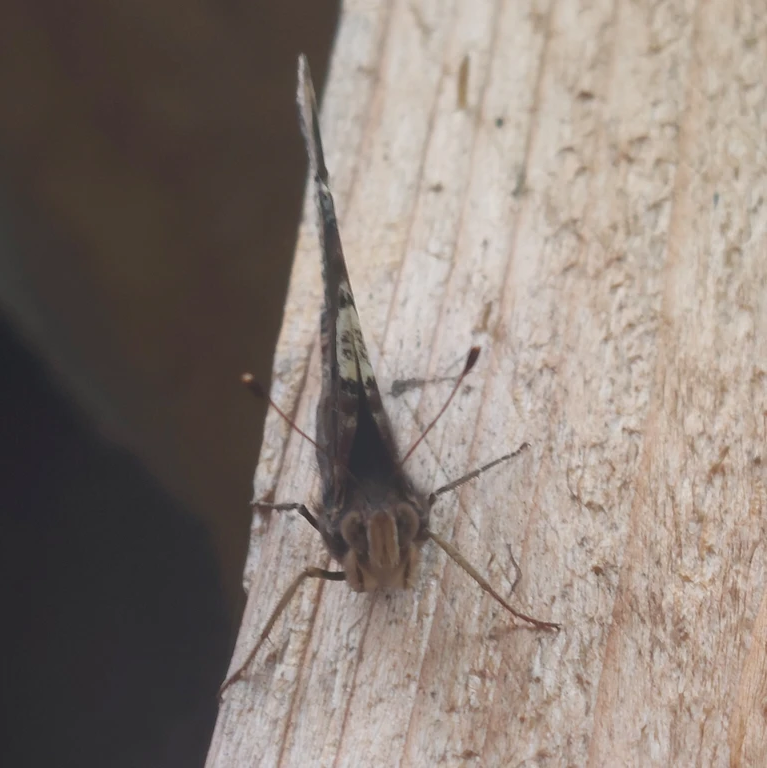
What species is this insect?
Vanessa atalanta
